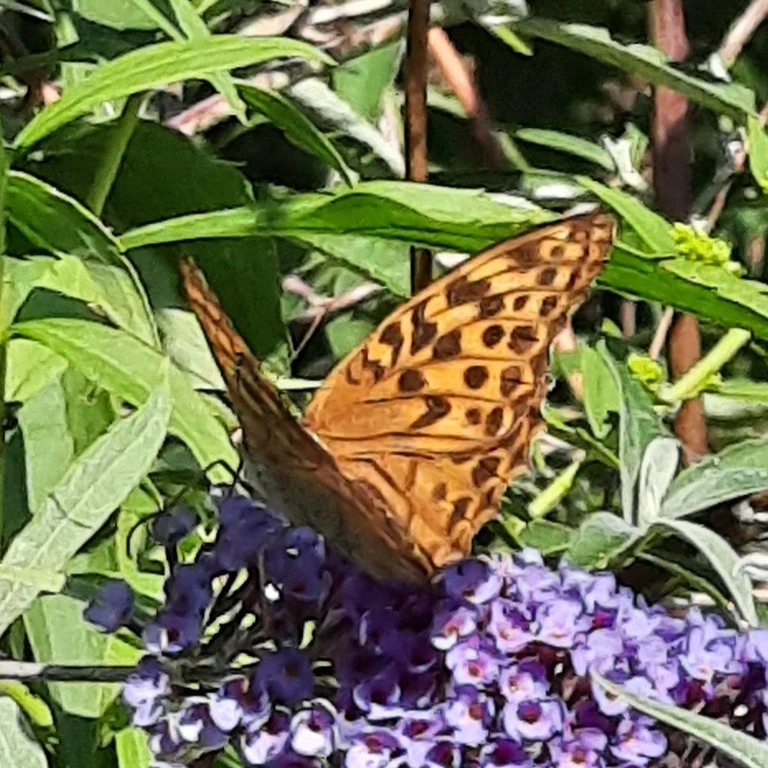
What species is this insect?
Argynnis paphia
